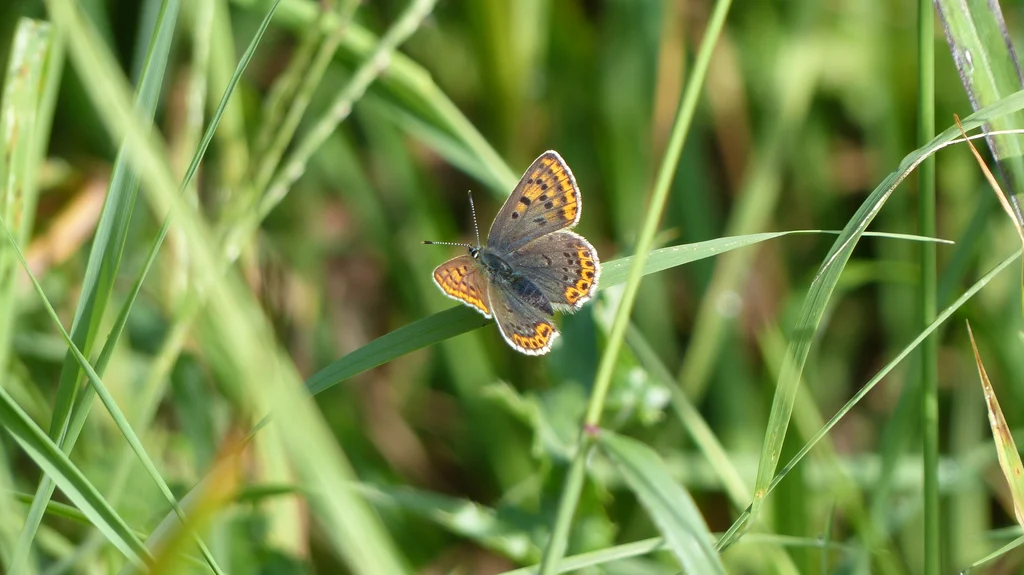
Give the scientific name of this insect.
Lycaena tityrus (also Loweia tityrus)
